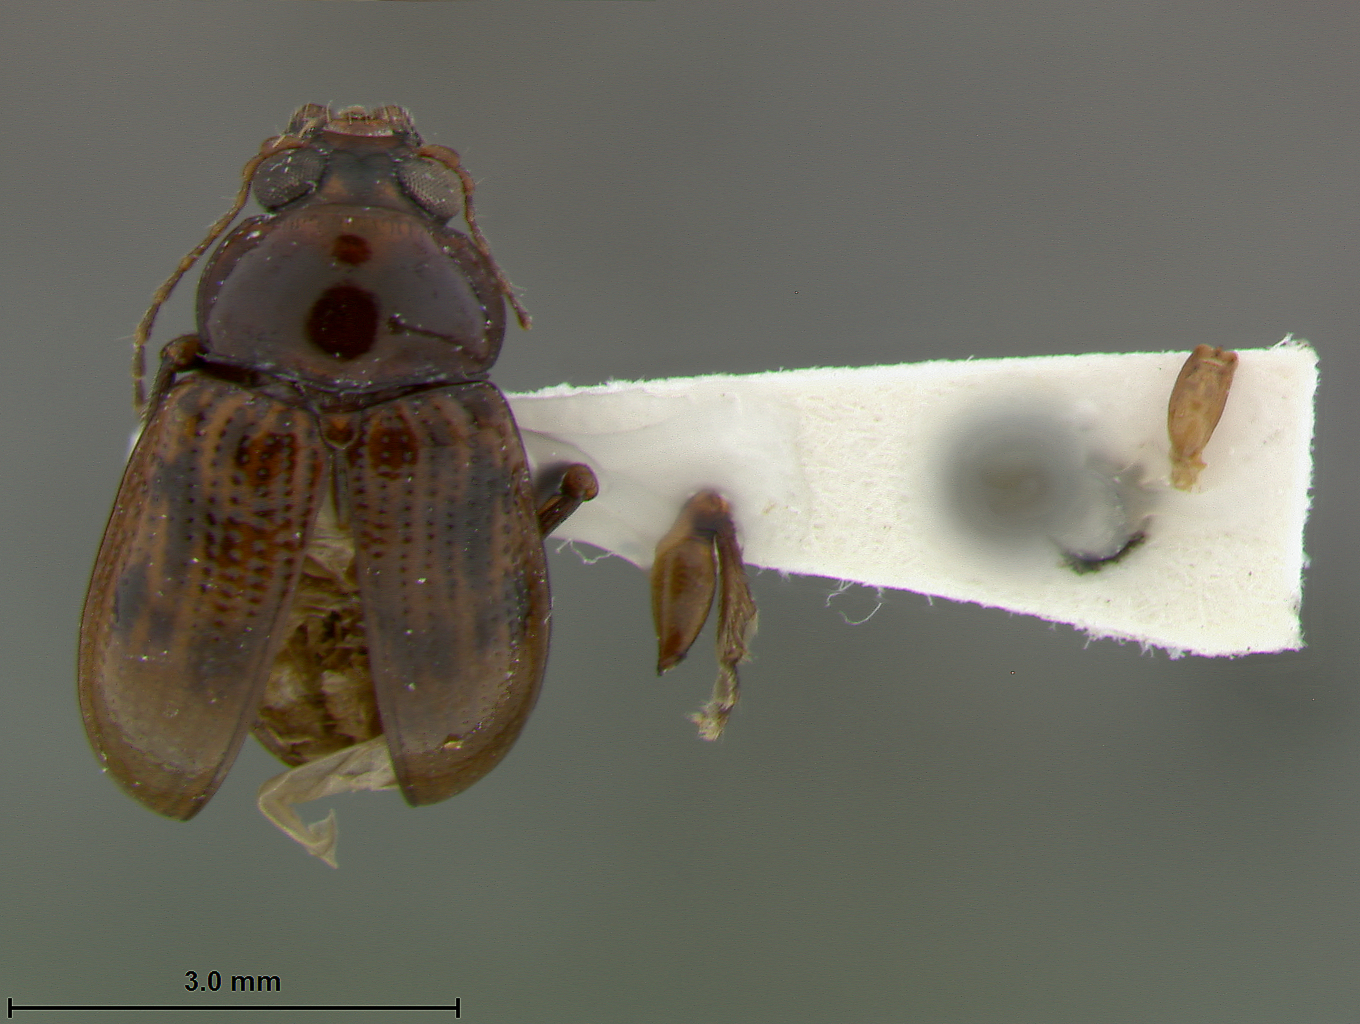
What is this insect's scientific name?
Metachroma leonardi
